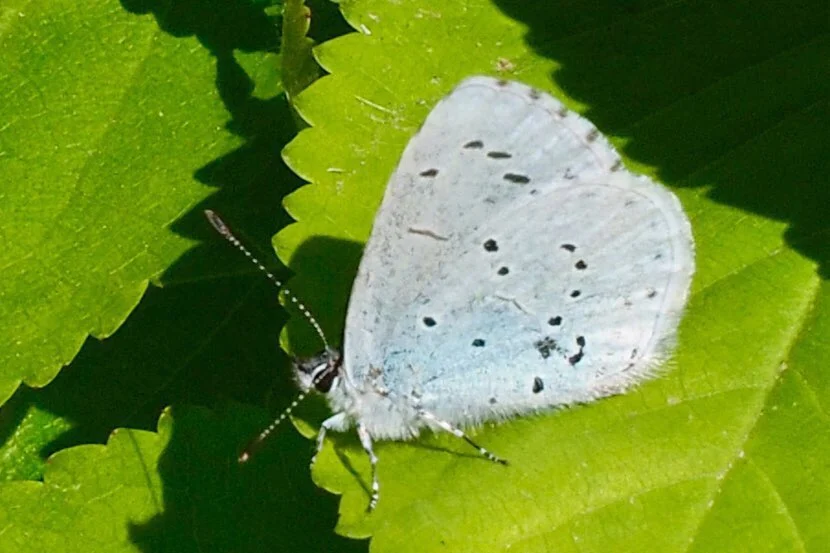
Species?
Celastrina argiolus
